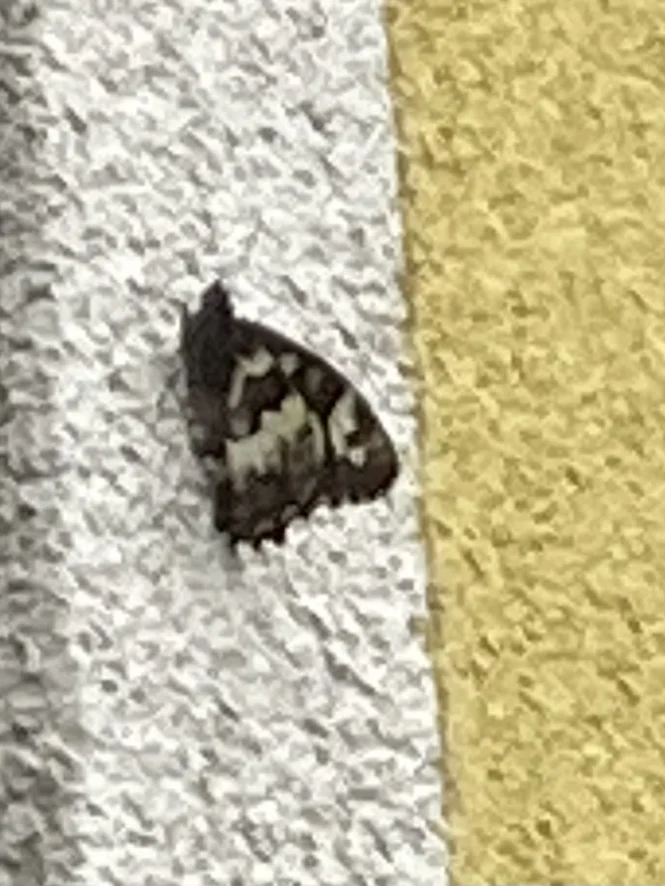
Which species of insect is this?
Brintesia circe
